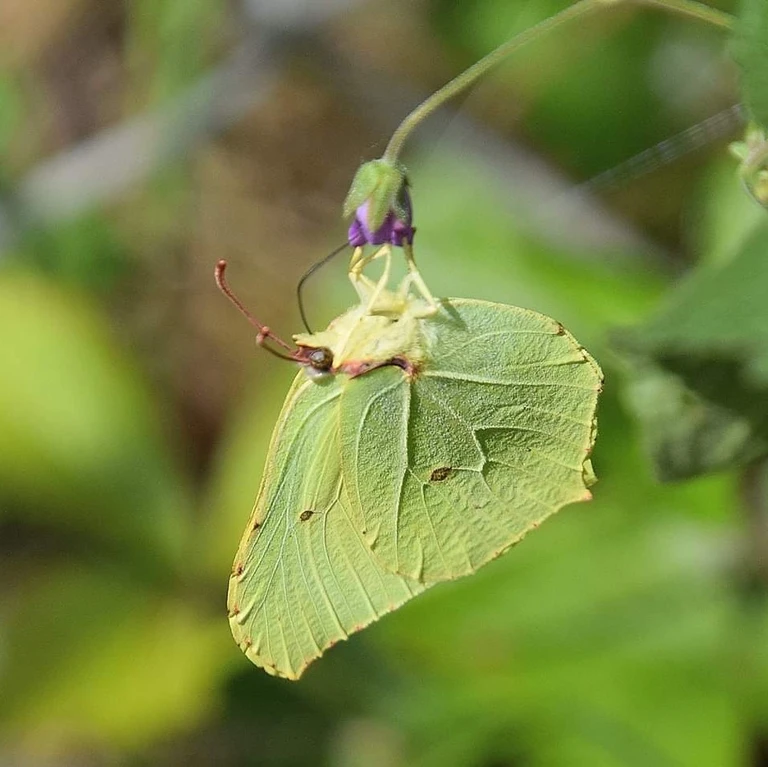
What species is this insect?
Gonepteryx rhamni
